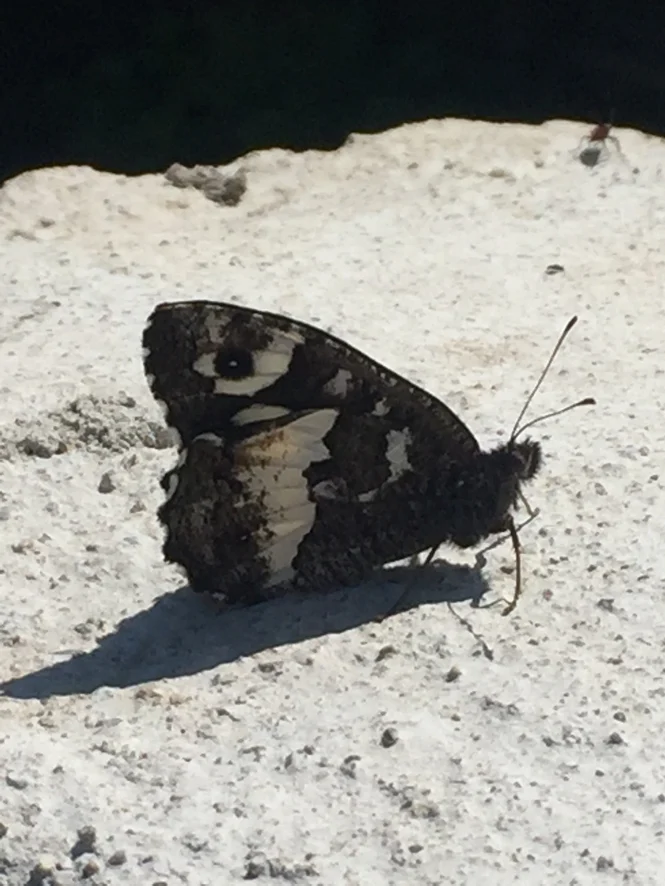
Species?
Brintesia circe
